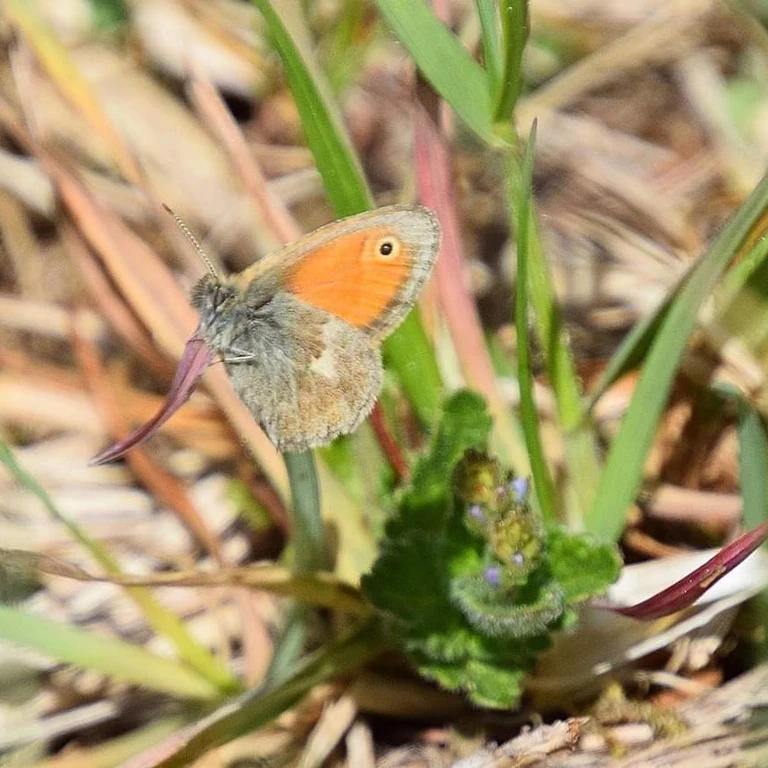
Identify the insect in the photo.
Coenonympha pamphilus
